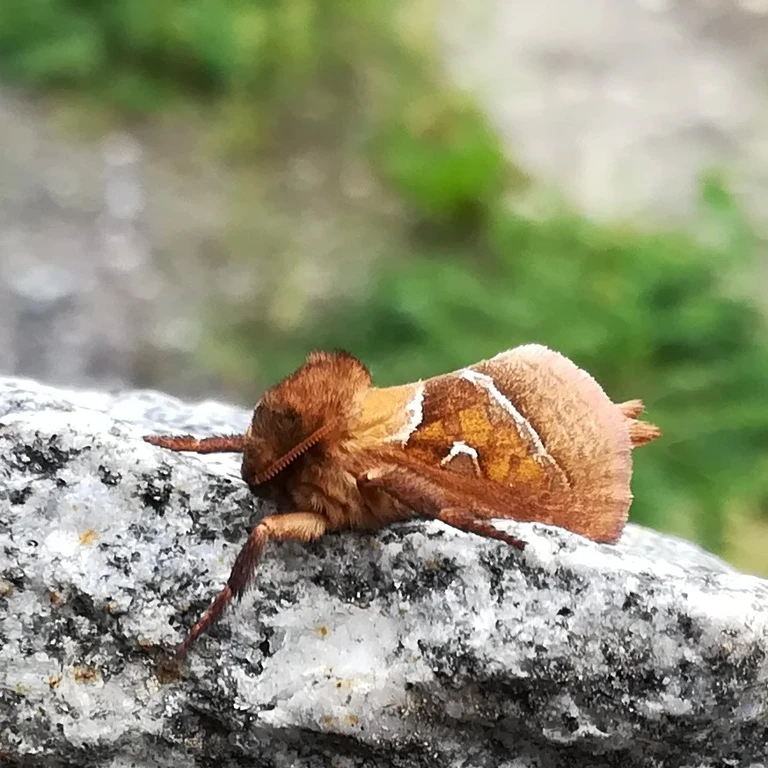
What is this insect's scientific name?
Triodia sylvina
